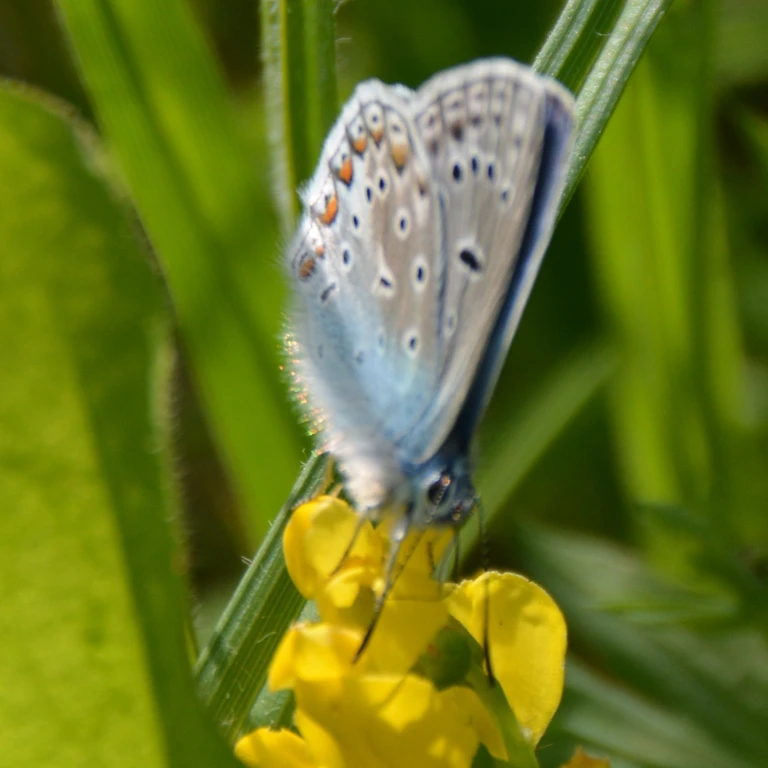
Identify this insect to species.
Polyommatus icarus
